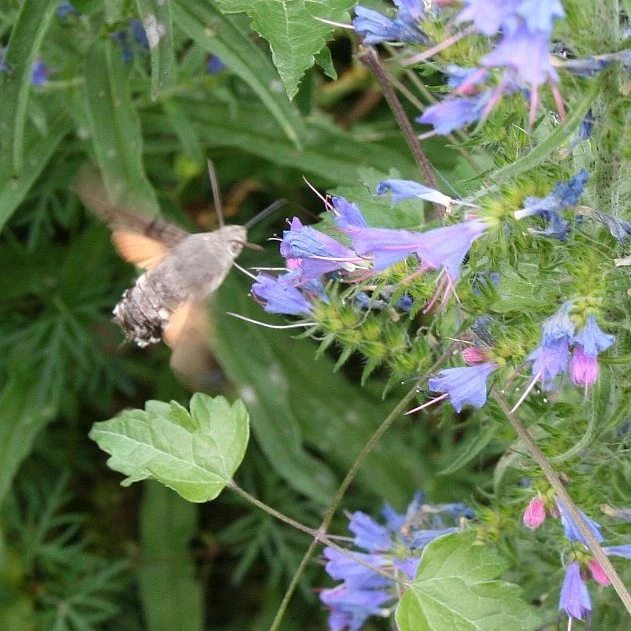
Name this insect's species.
Macroglossum stellatarum
